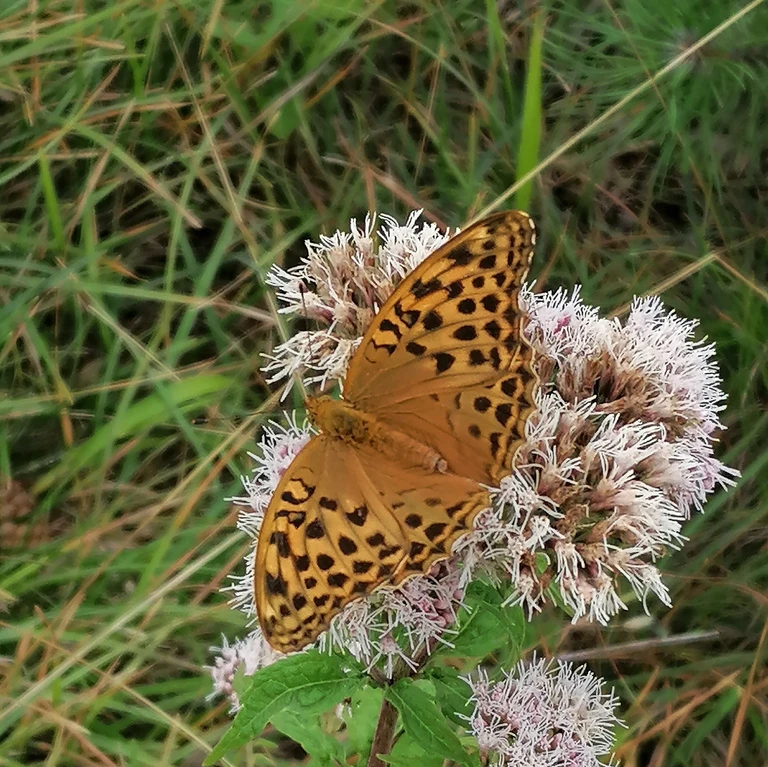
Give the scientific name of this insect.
Argynnis paphia
